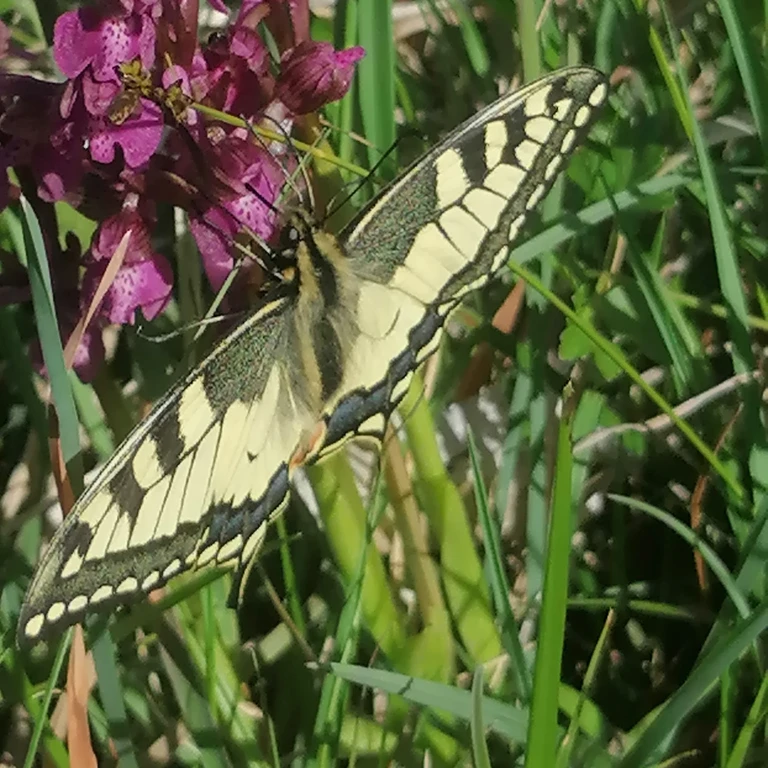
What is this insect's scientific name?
Papilio machaon
